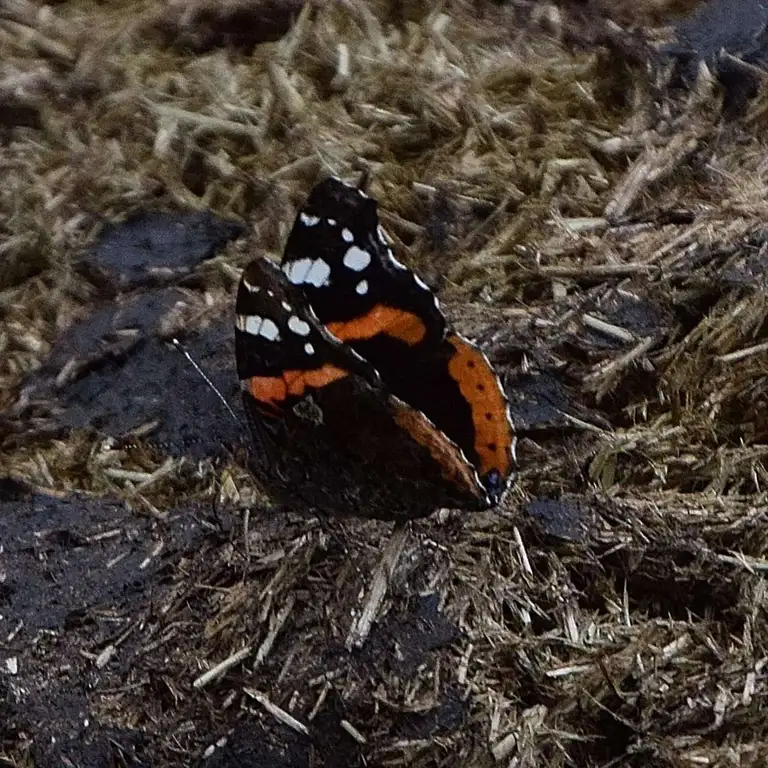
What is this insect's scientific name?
Vanessa atalanta
